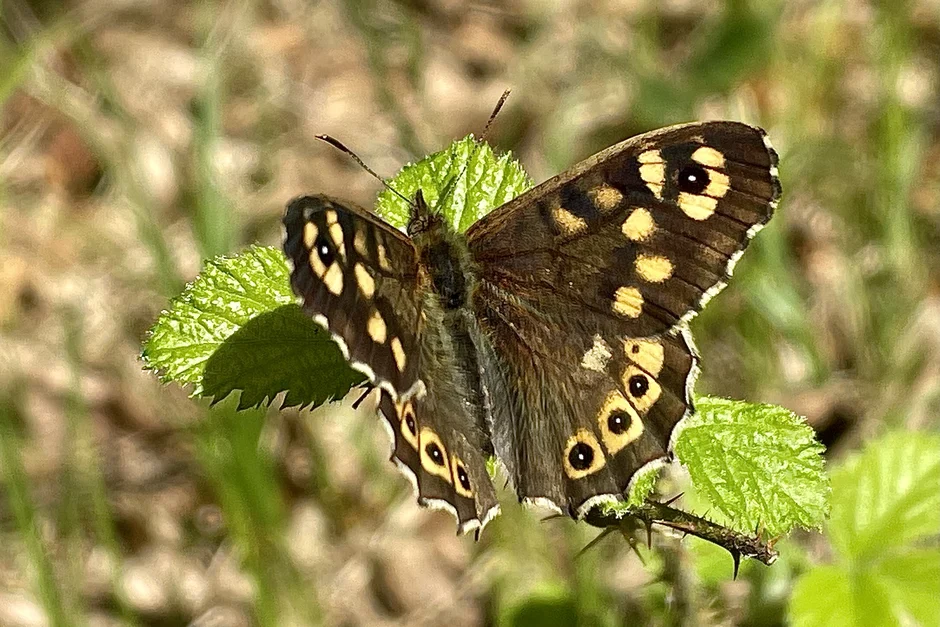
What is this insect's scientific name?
Pararge aegeria
